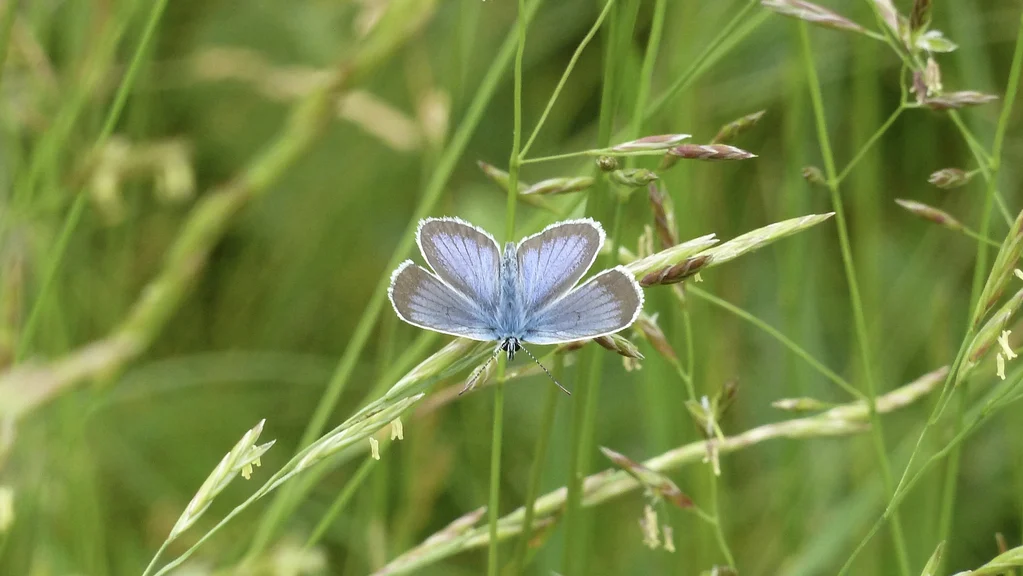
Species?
Plebejus argus
